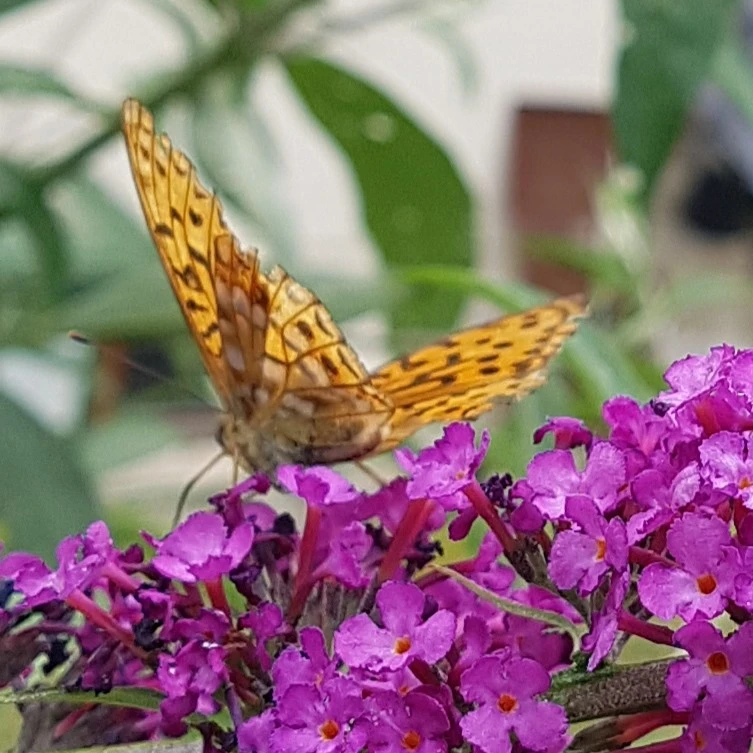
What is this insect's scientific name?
Fabriciana adippe
